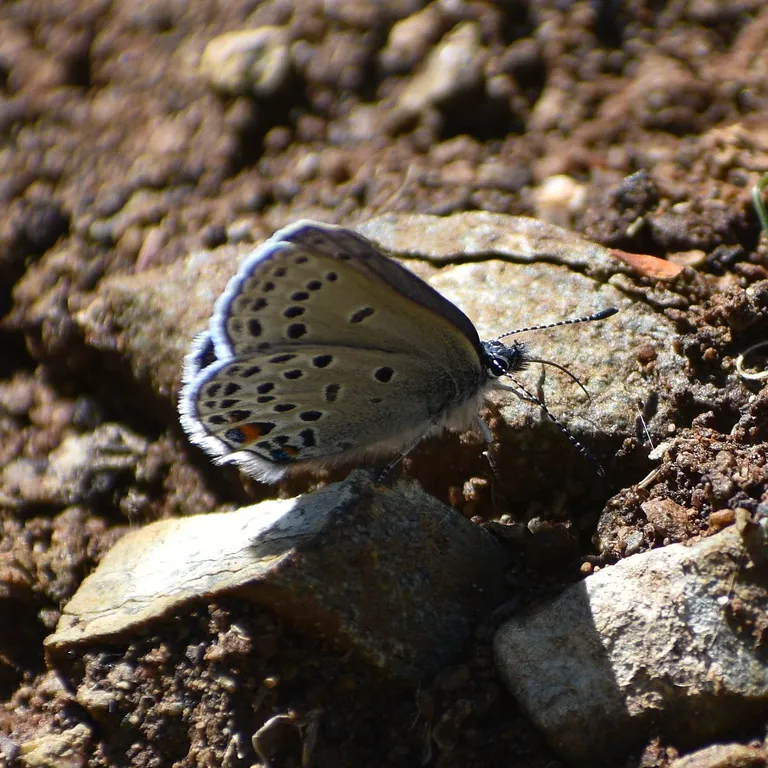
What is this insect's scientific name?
Agriades optilete (also Vacciniina optilete)
